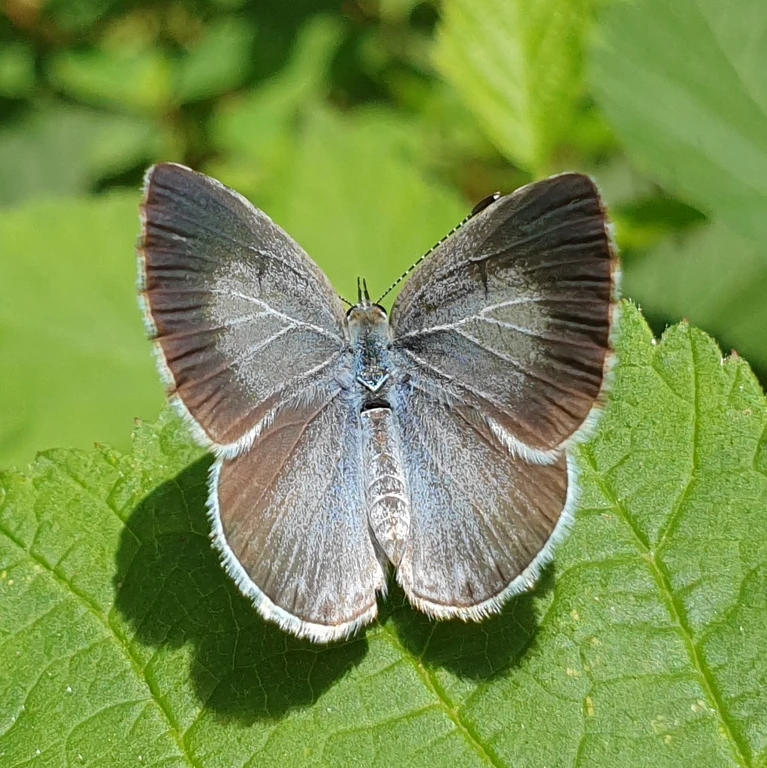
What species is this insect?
Celastrina argiolus
